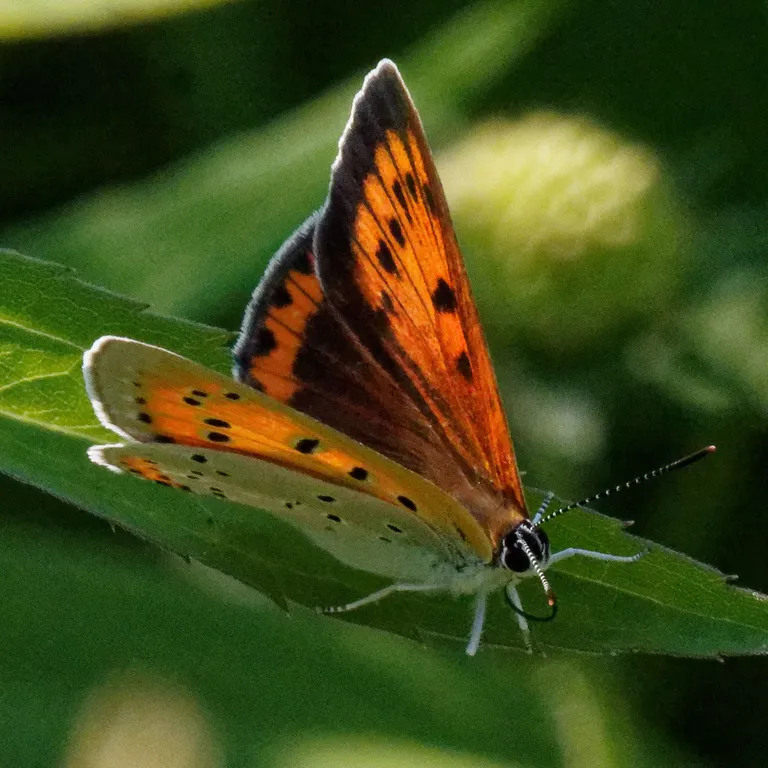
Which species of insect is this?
Lycaena dispar
